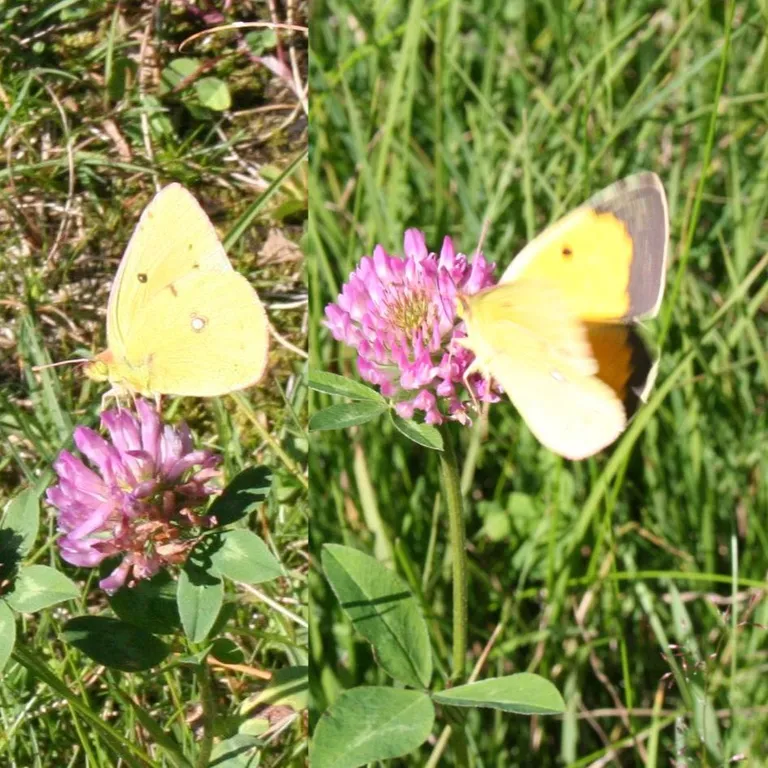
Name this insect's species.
Colias croceus
